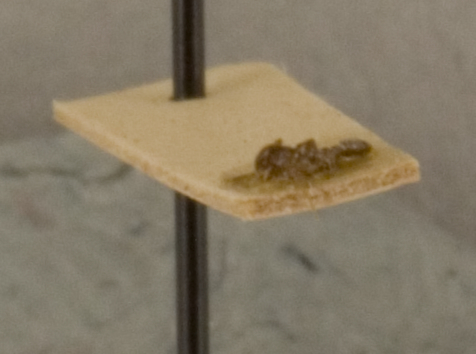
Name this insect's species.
Pheidole centeotl
